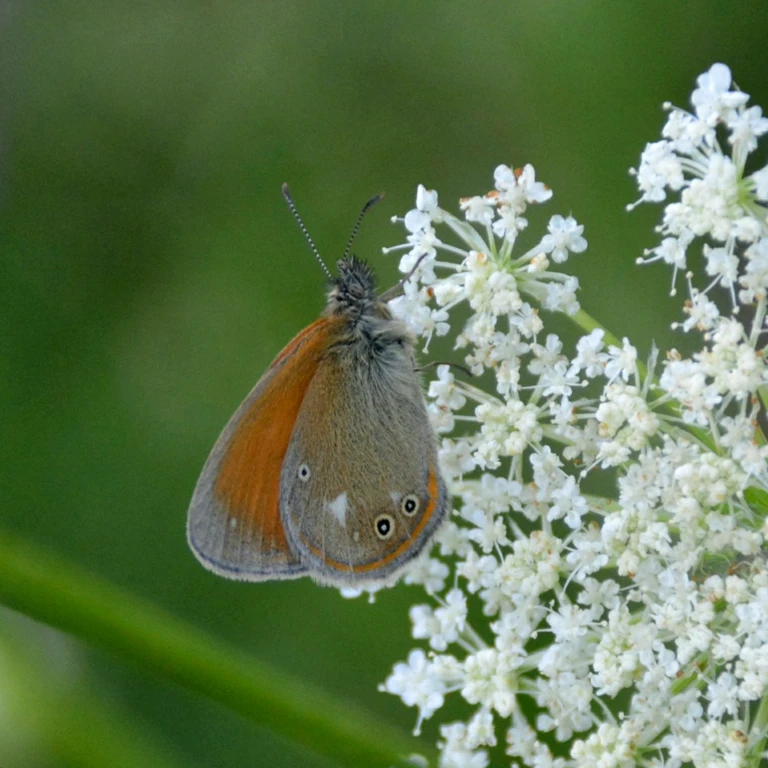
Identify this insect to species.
Coenonympha glycerion (also Coenonympha iphis)
